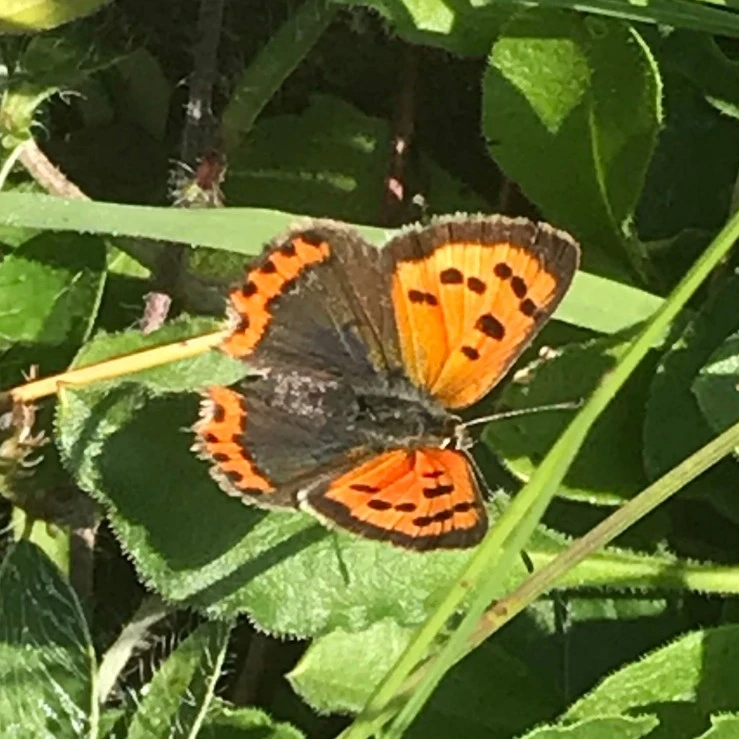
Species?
Lycaena phlaeas
